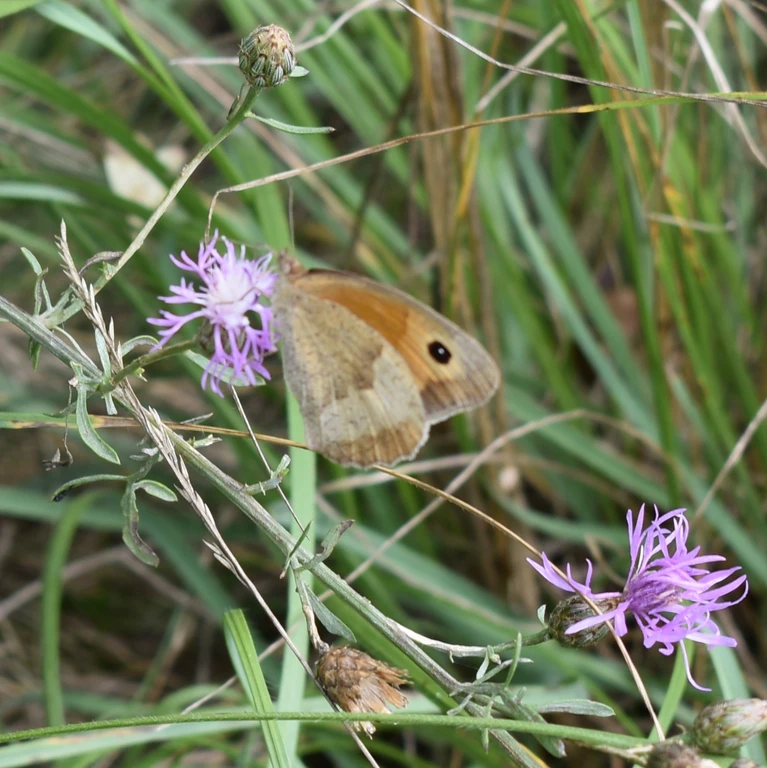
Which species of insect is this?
Maniola jurtina
